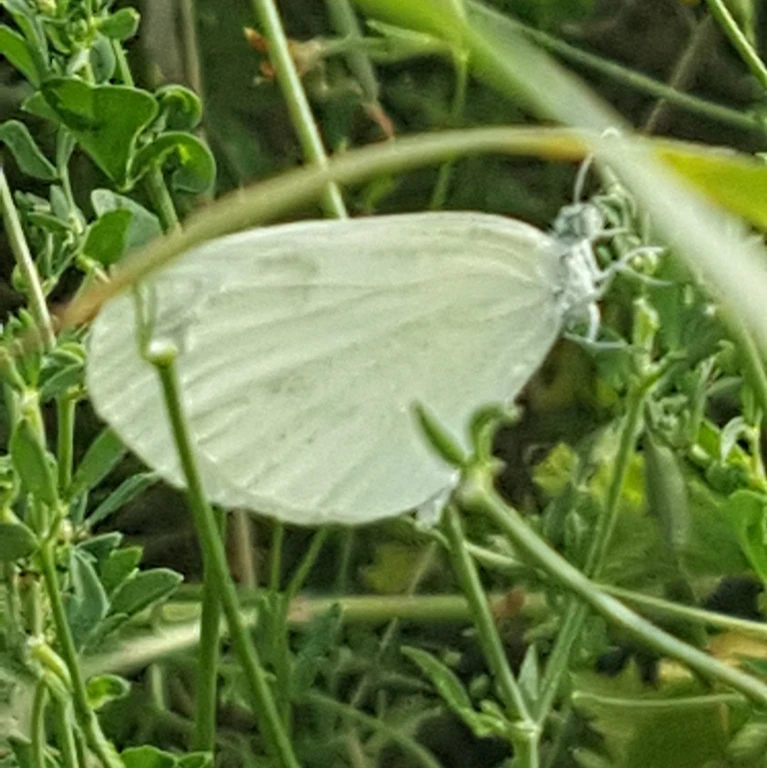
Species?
Leptidea sinapis/juvernica
